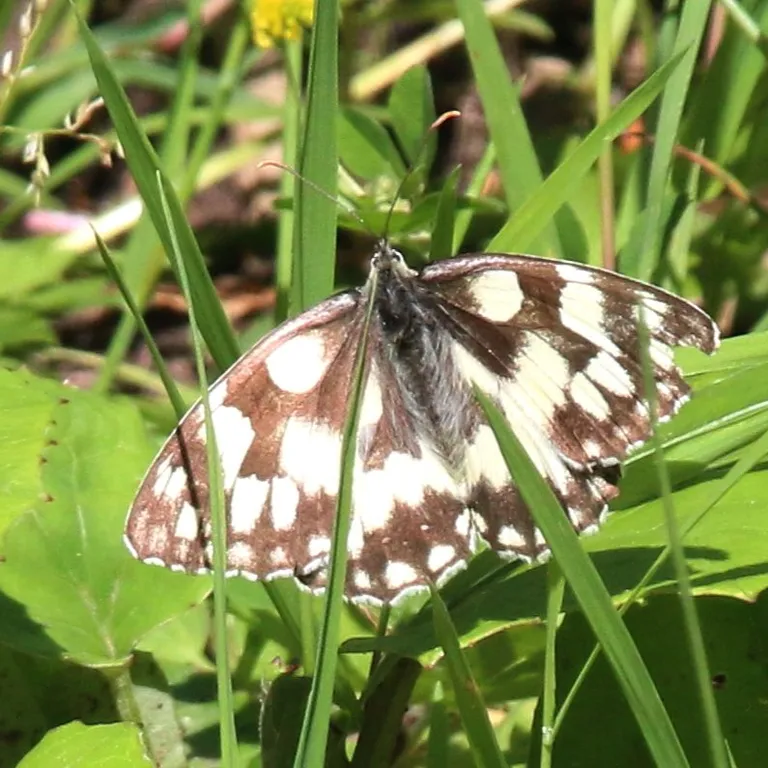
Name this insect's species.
Melanargia galathea
